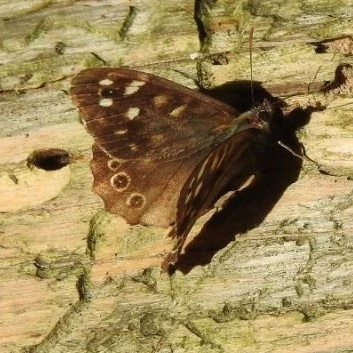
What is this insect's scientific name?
Pararge aegeria
